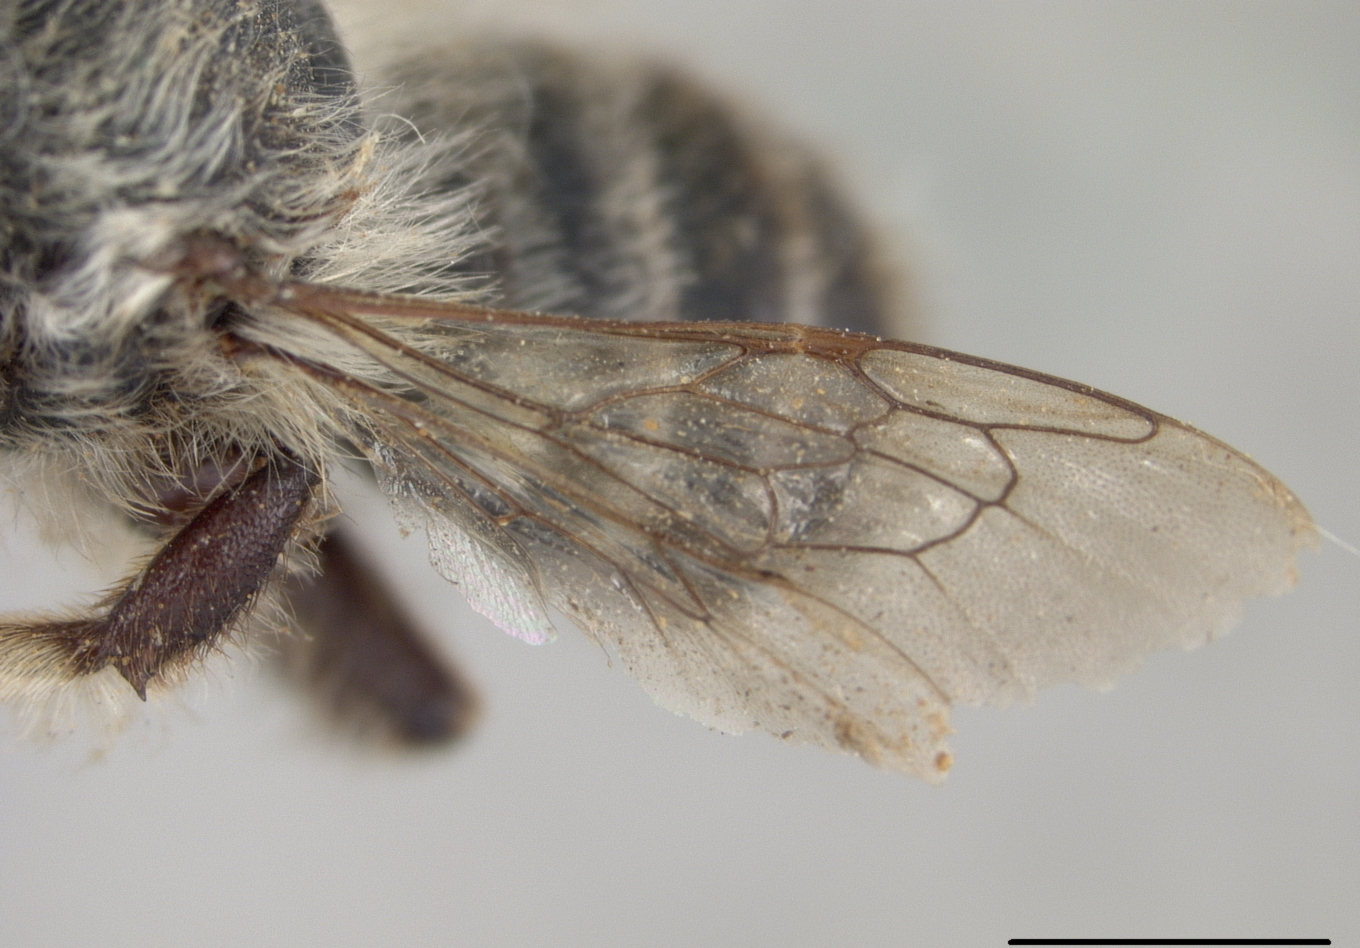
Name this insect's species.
Megachile angelica
